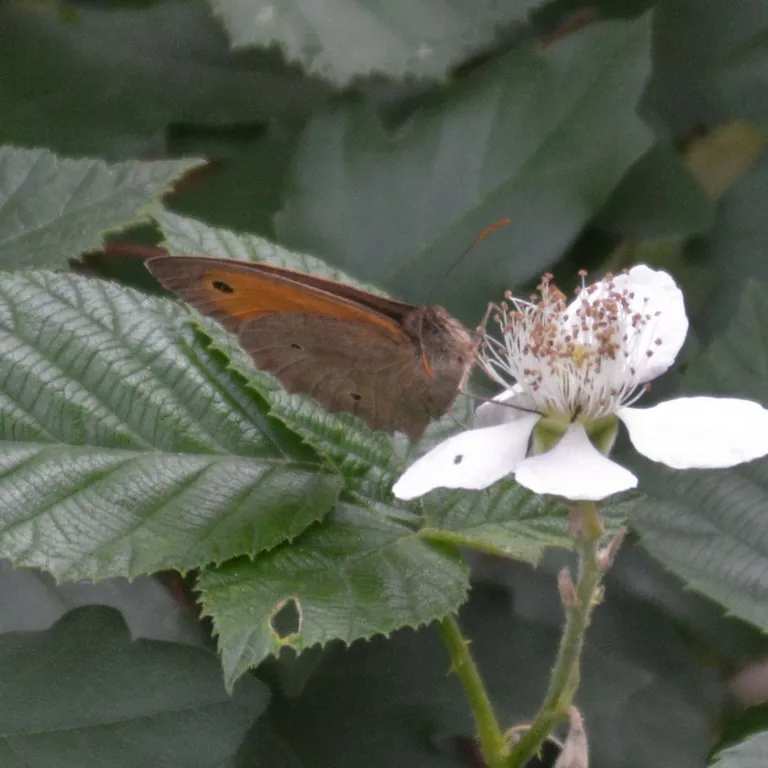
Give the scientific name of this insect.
Maniola jurtina
